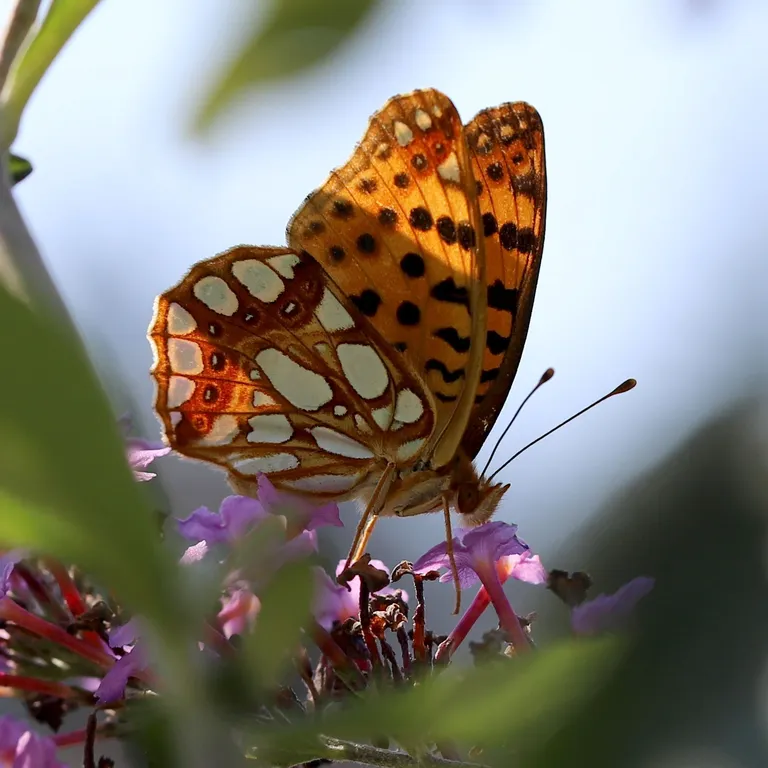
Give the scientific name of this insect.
Issoria lathonia
